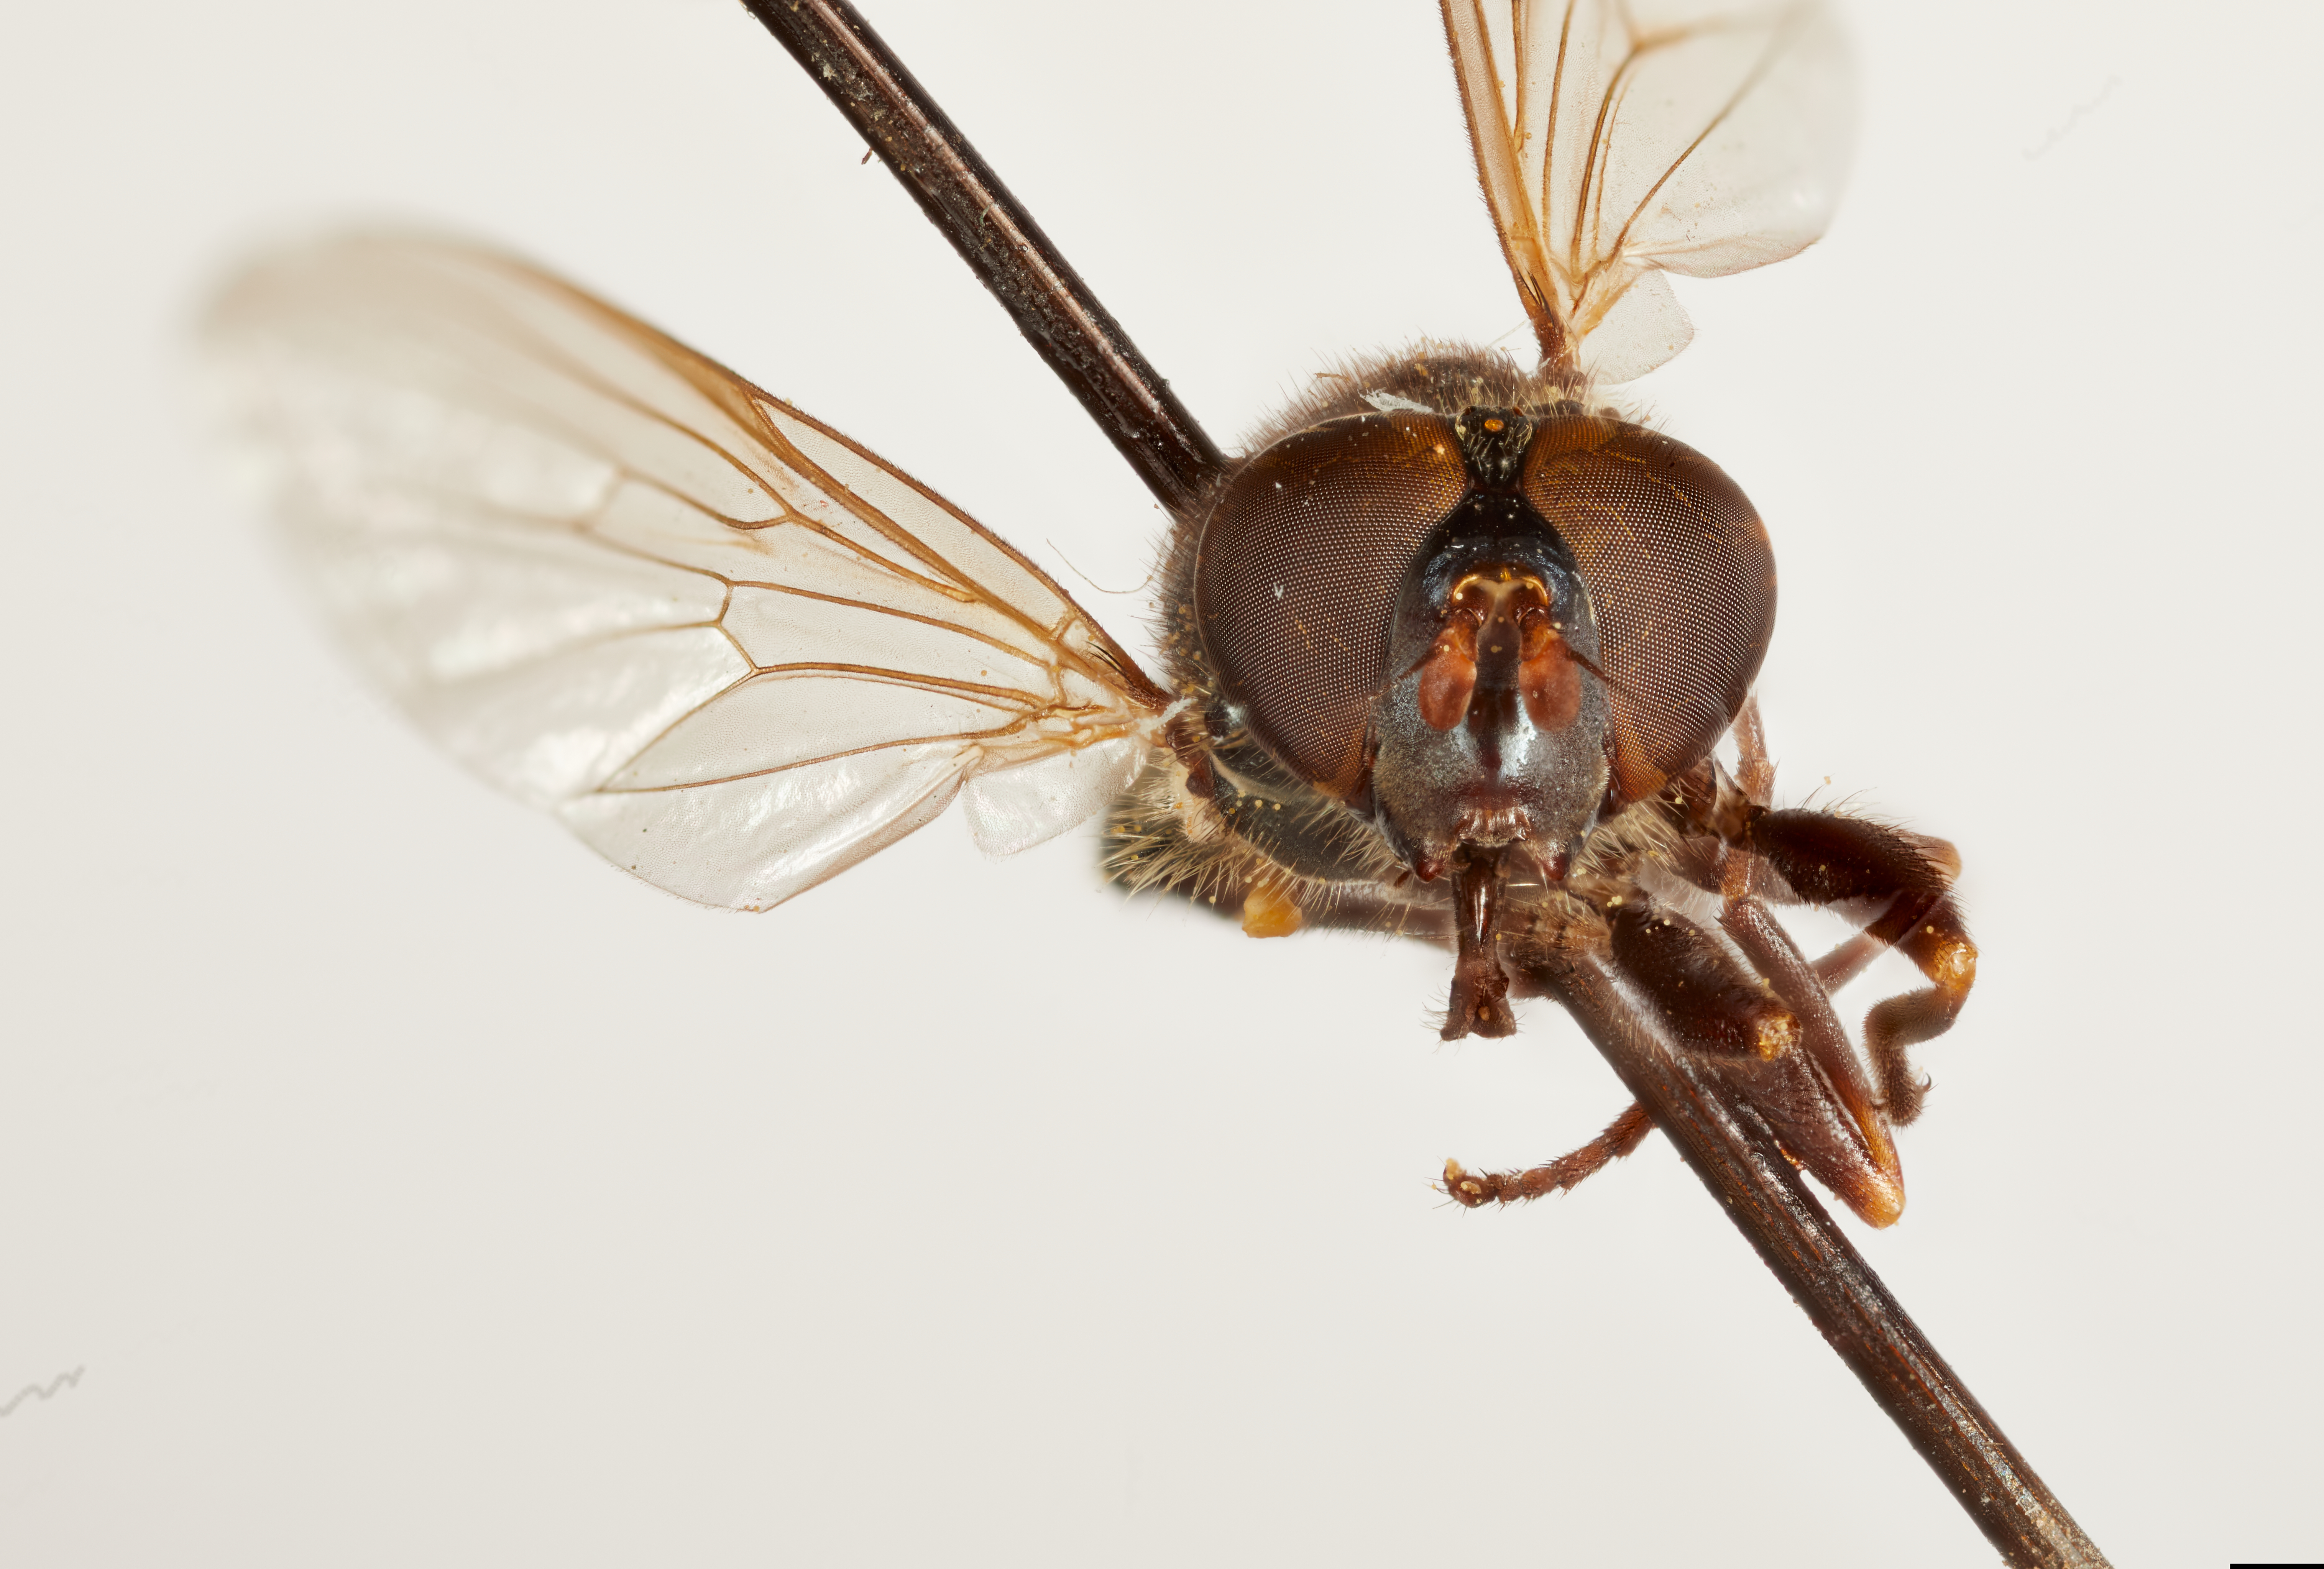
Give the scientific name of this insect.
Chalcomyia beckeri
